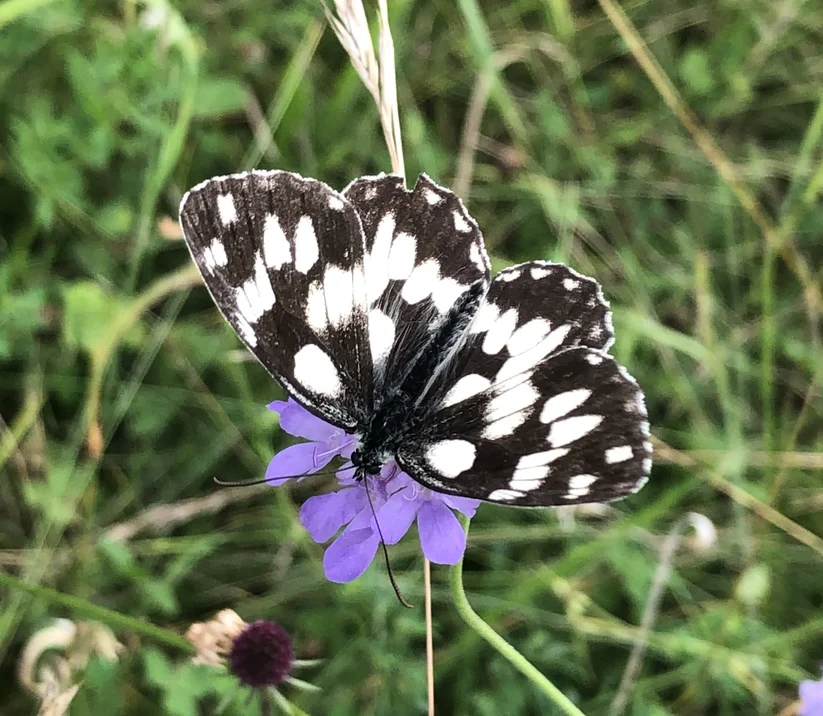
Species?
Melanargia galathea
